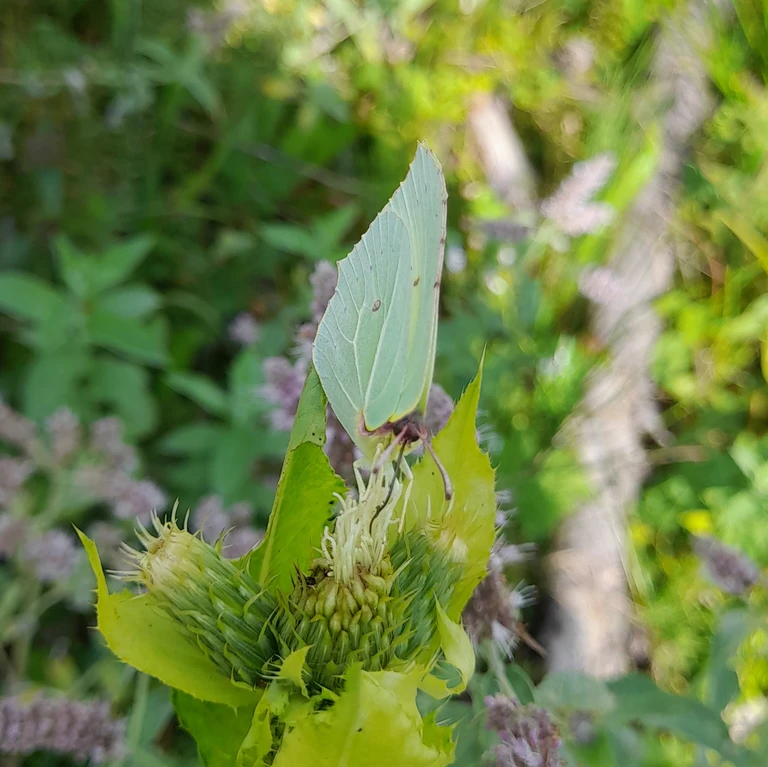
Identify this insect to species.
Gonepteryx rhamni
